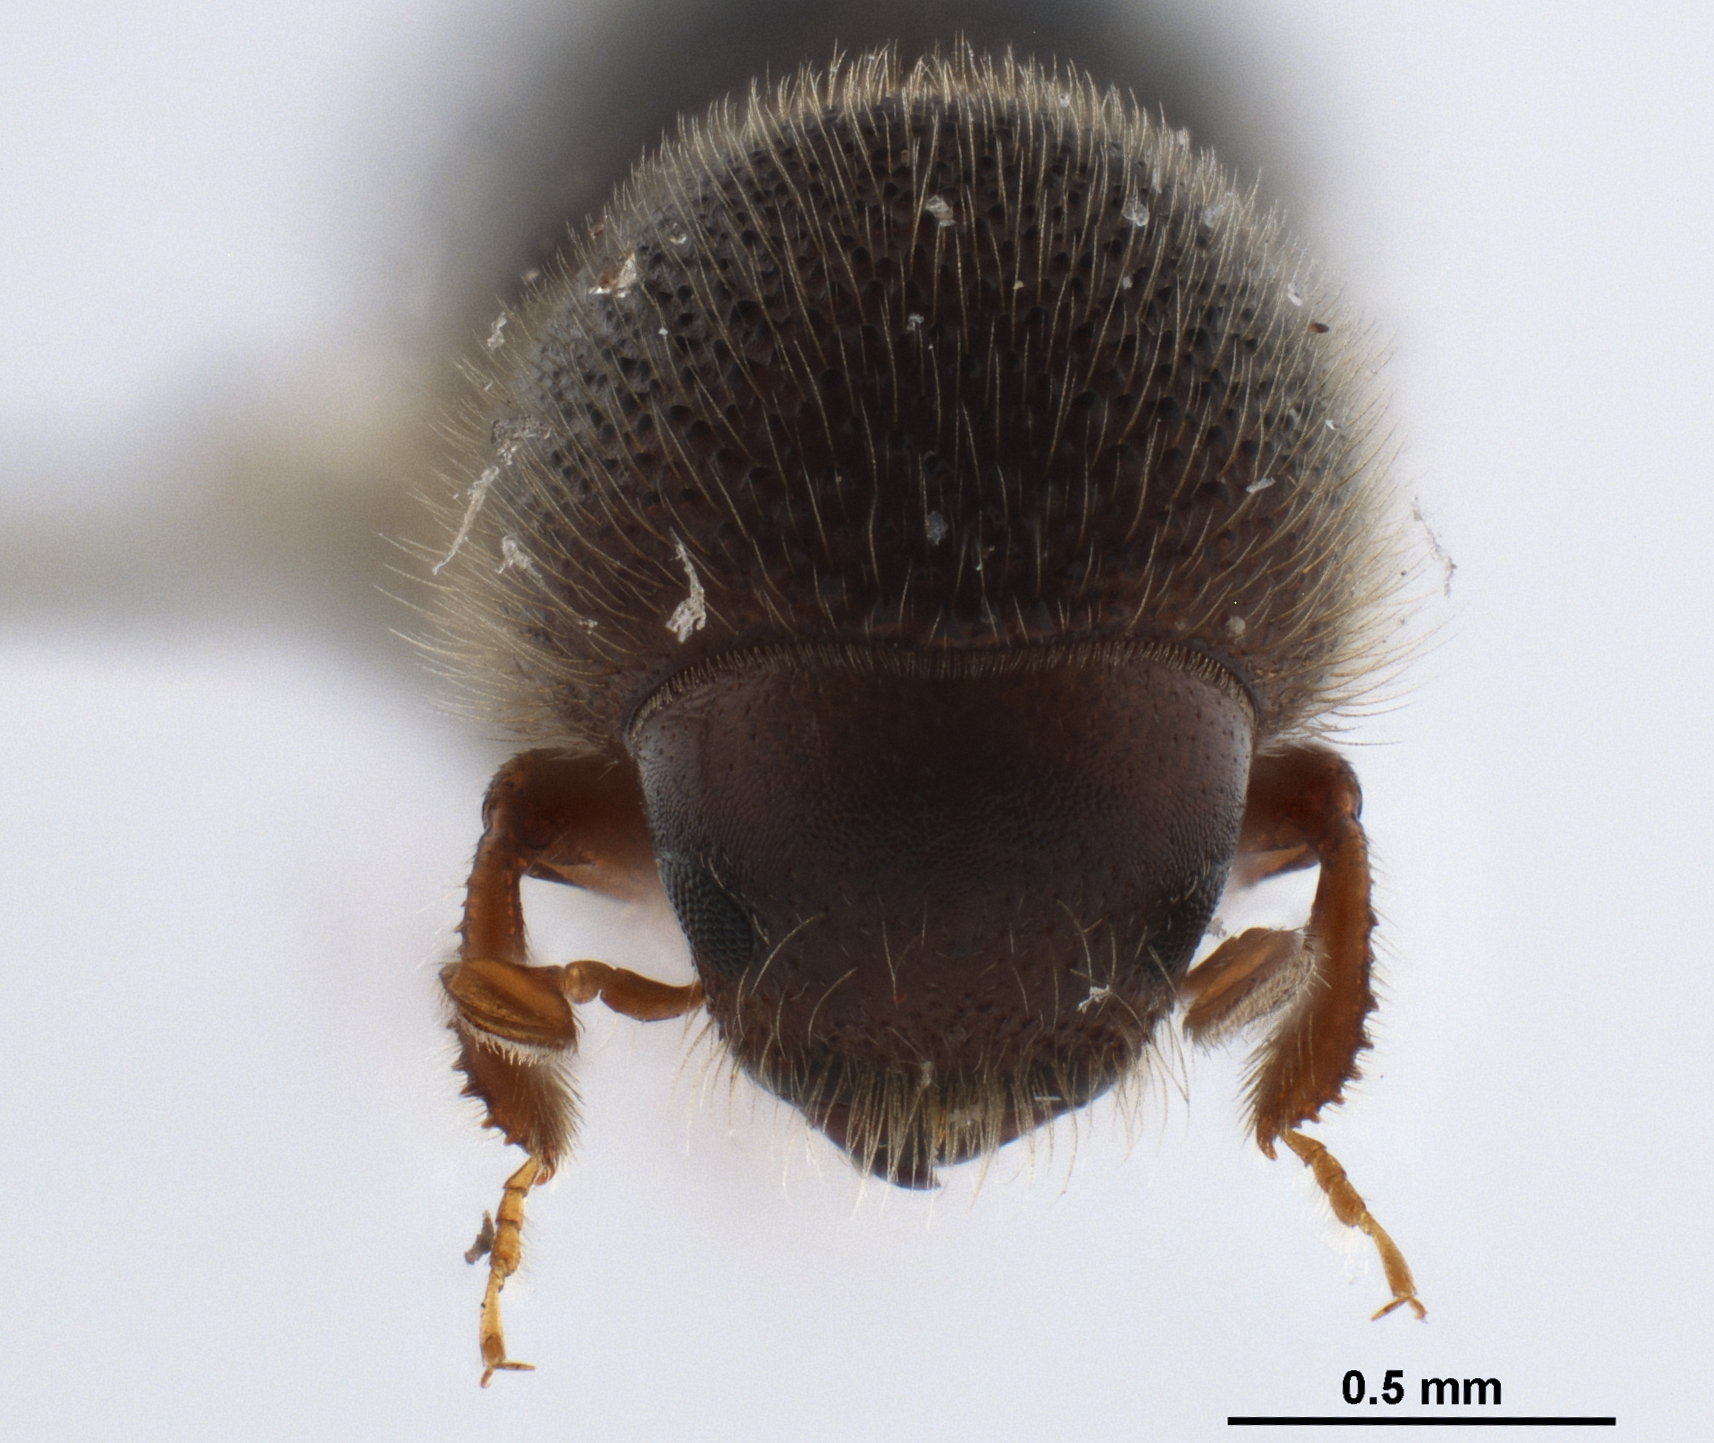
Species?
Dryocoetoides monachus
